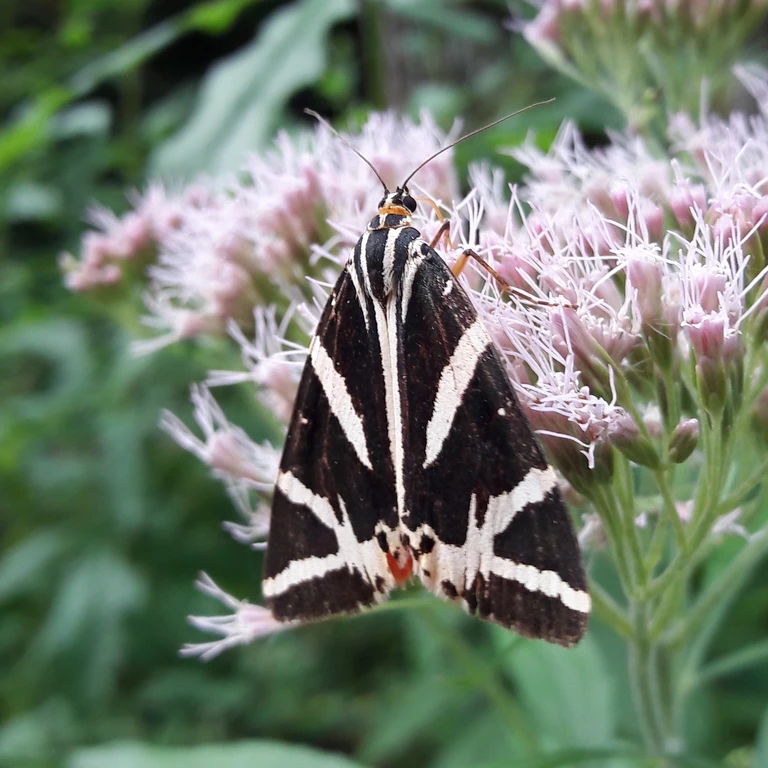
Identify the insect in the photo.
Euplagia quadripunctaria
